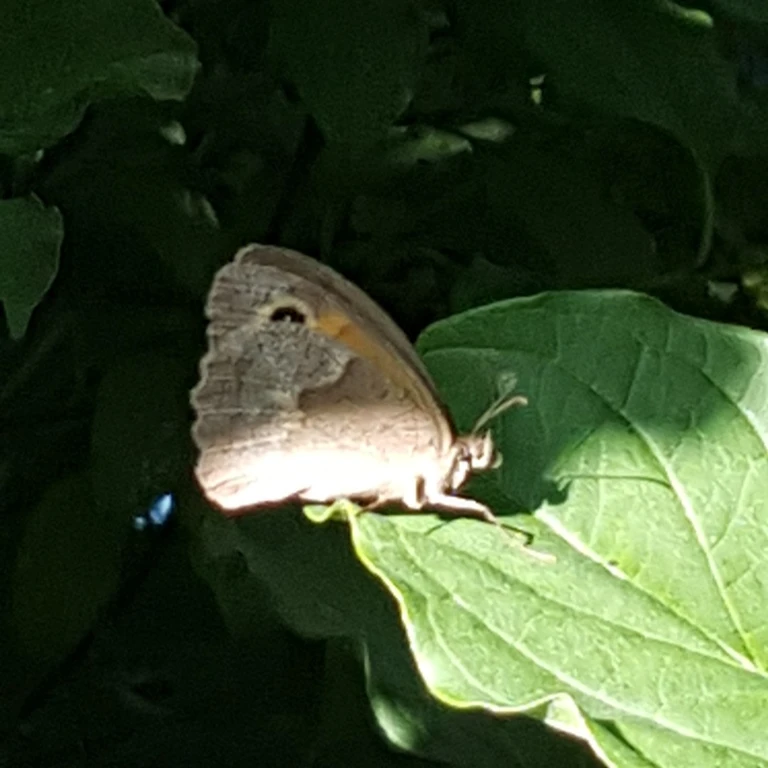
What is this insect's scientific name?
Maniola jurtina
